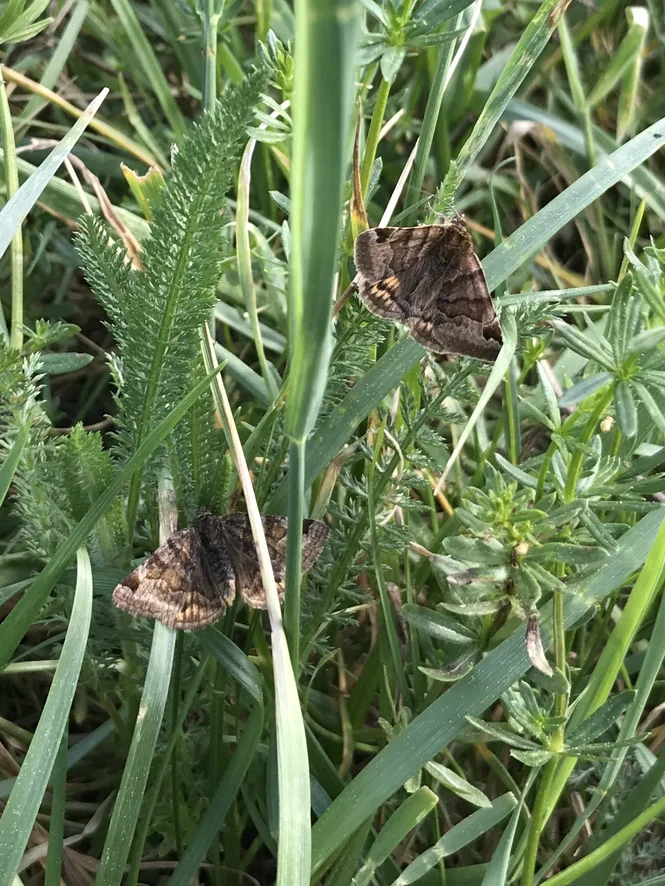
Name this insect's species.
Euclidia glyphica
